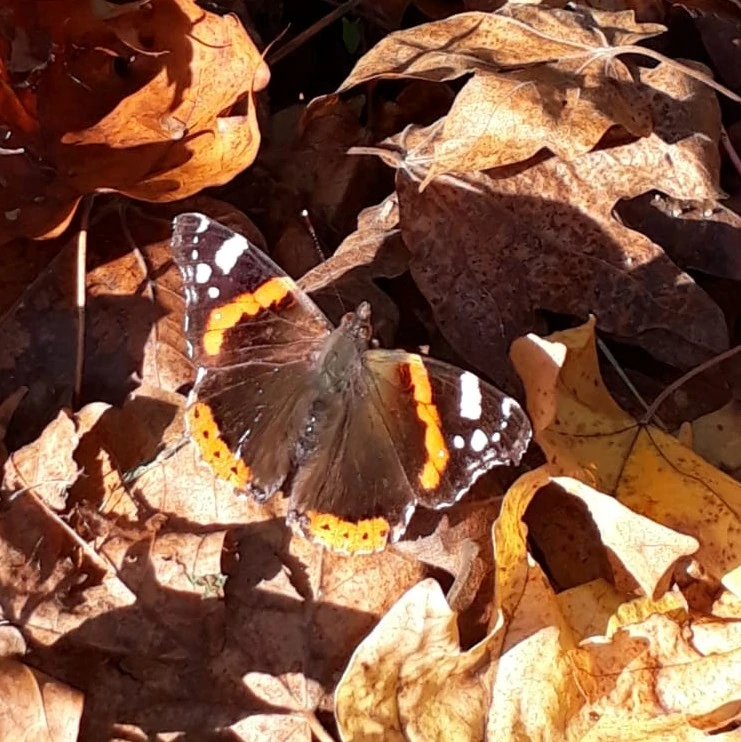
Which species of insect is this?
Vanessa atalanta
